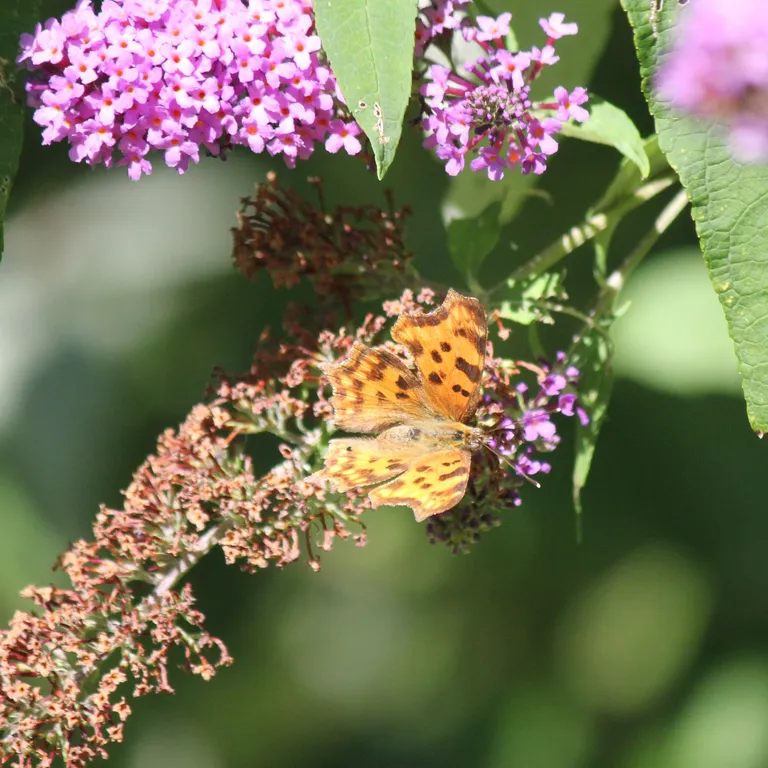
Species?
Polygonia c-album
